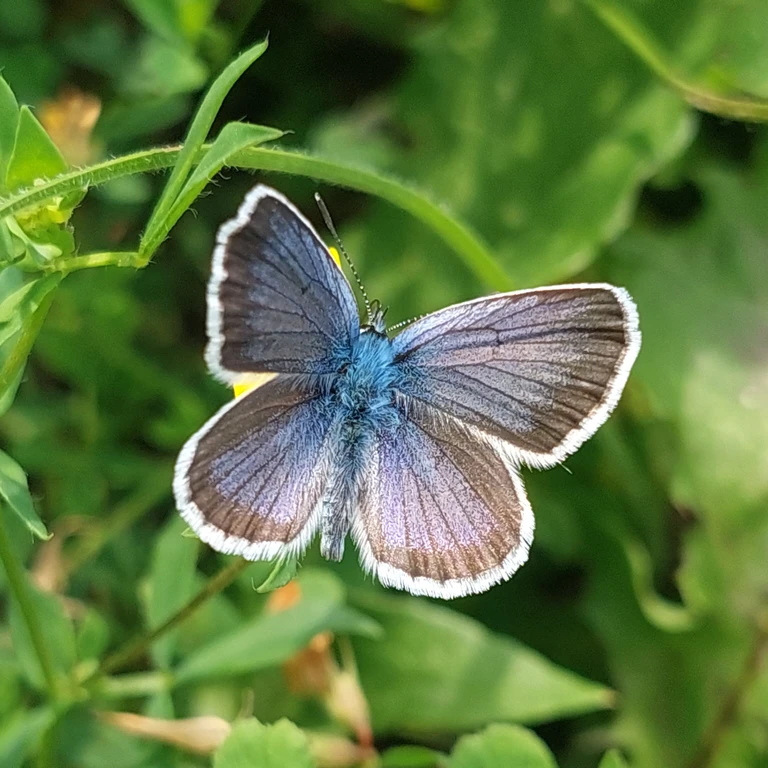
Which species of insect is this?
Plebejus argus
